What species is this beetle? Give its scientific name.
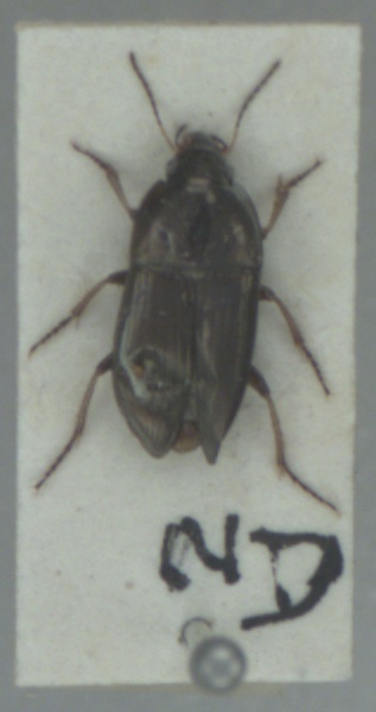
Amara aenea
